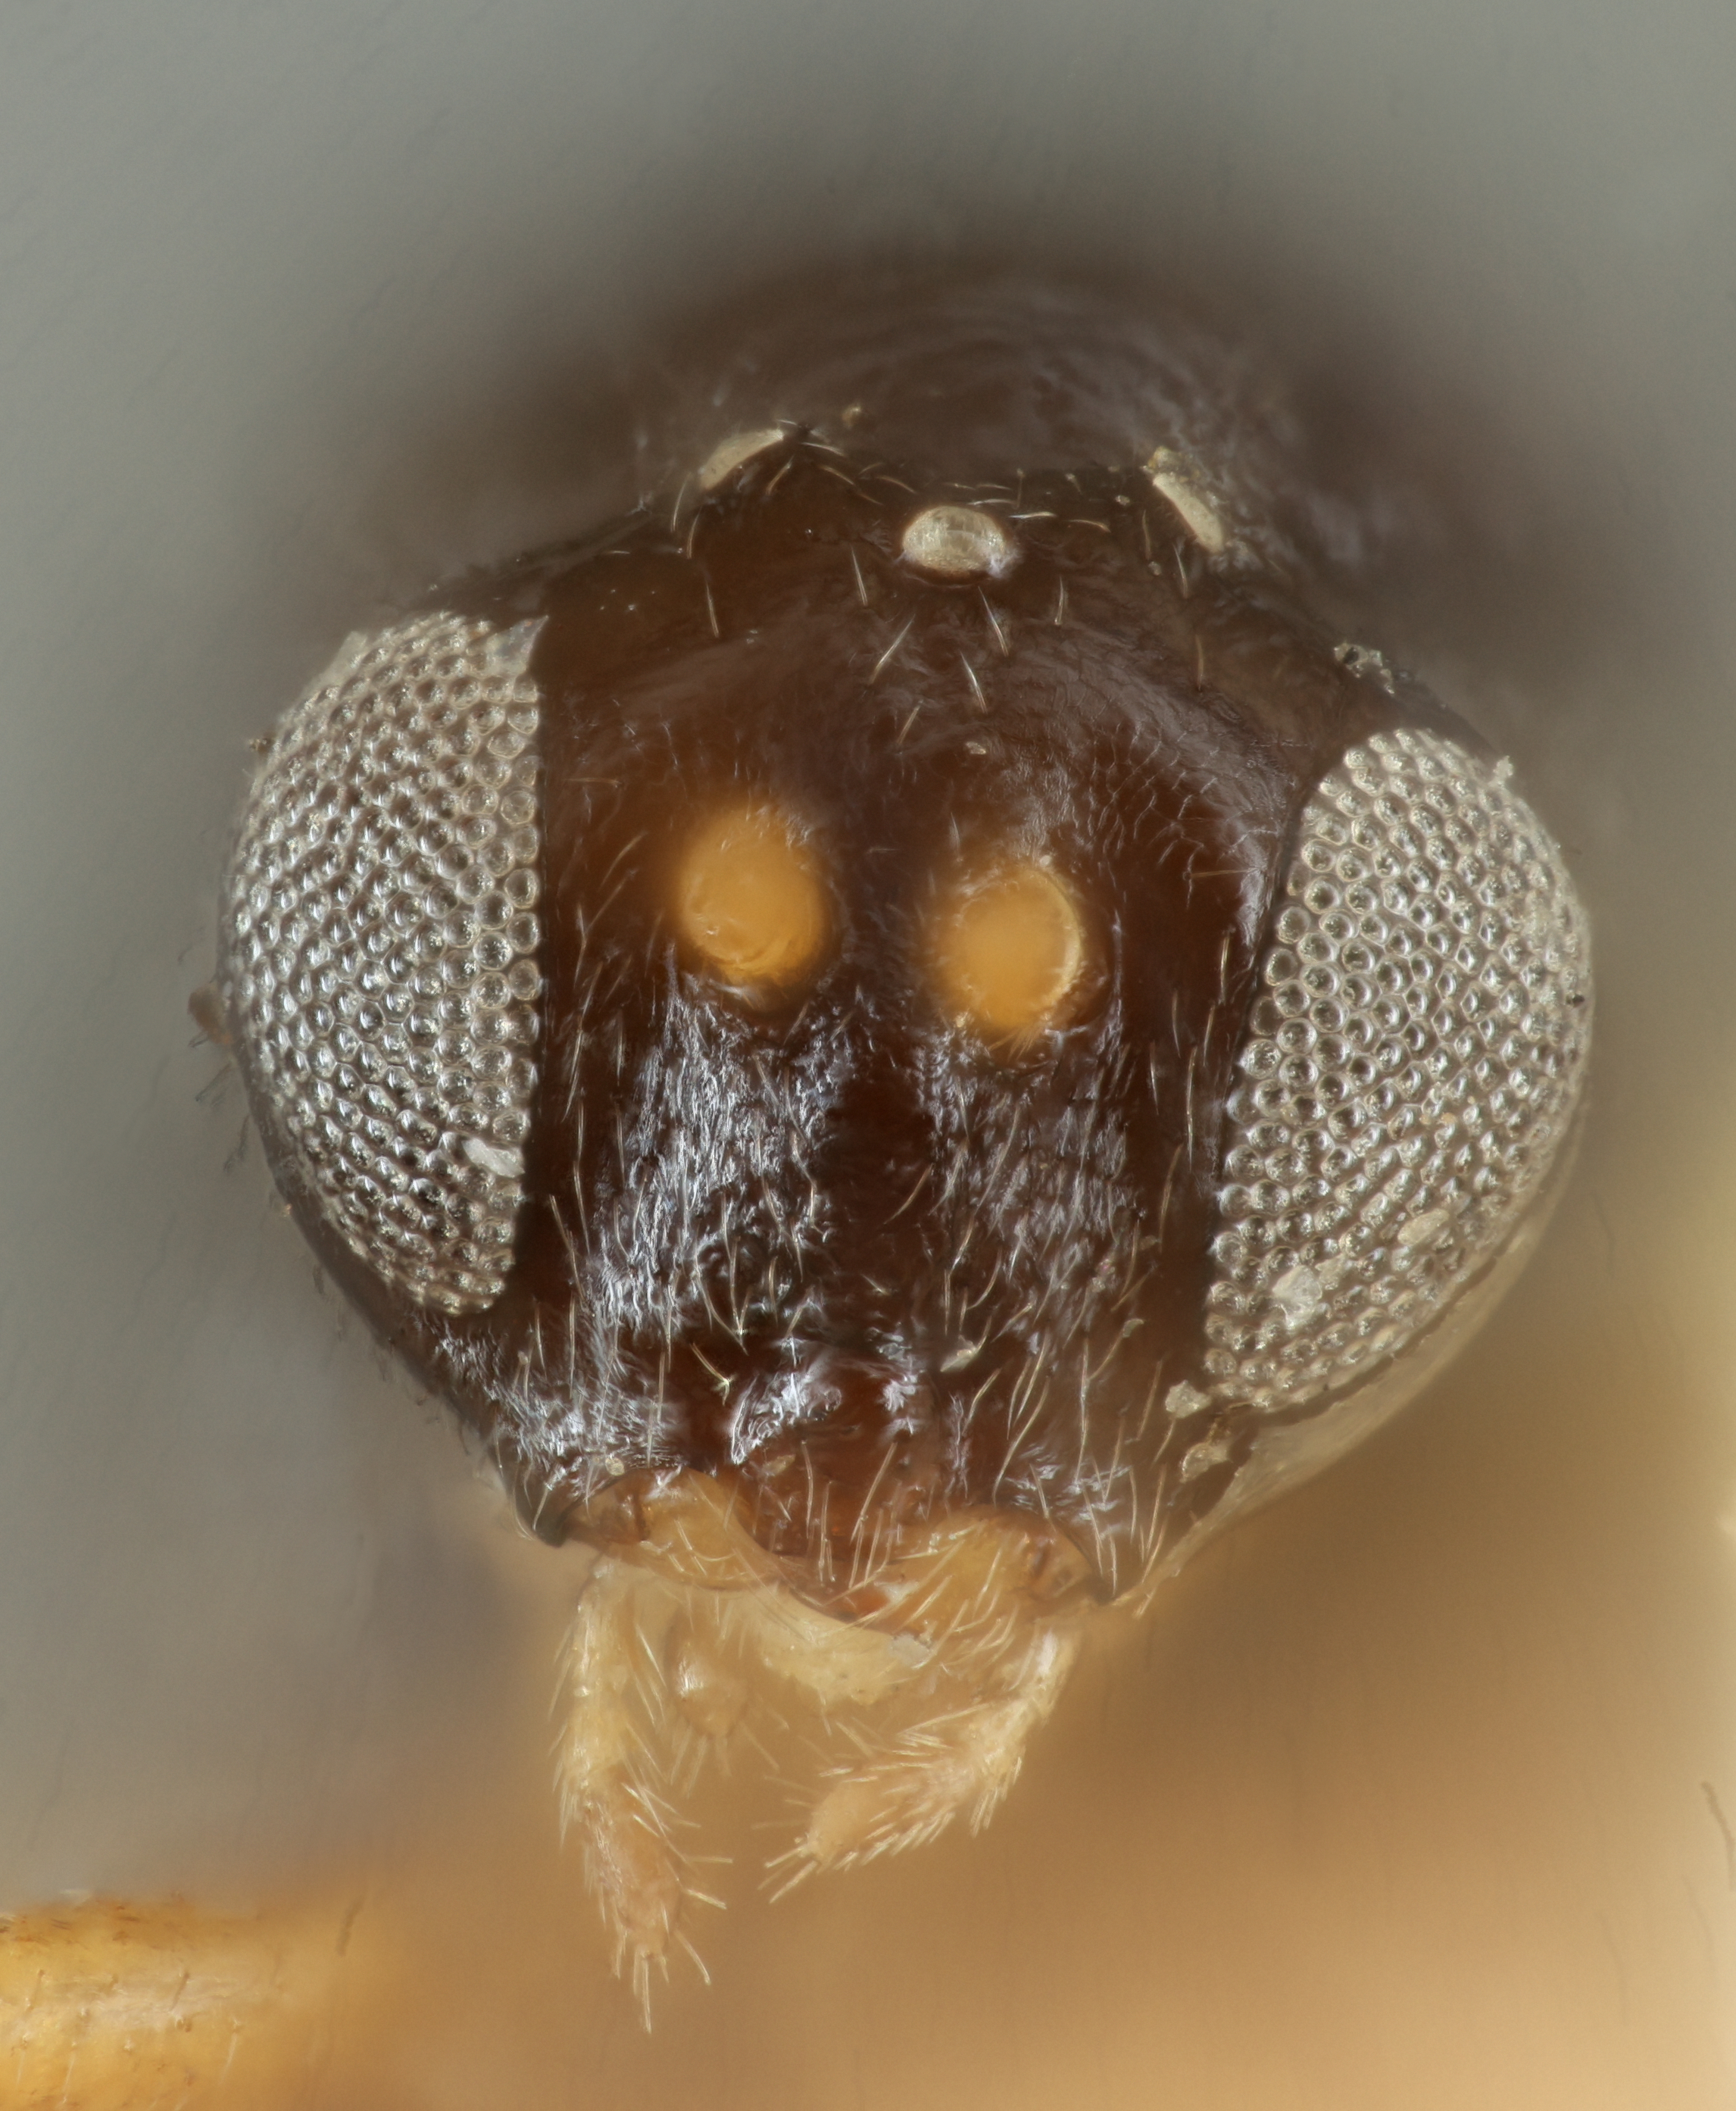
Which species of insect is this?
Liodora comata
